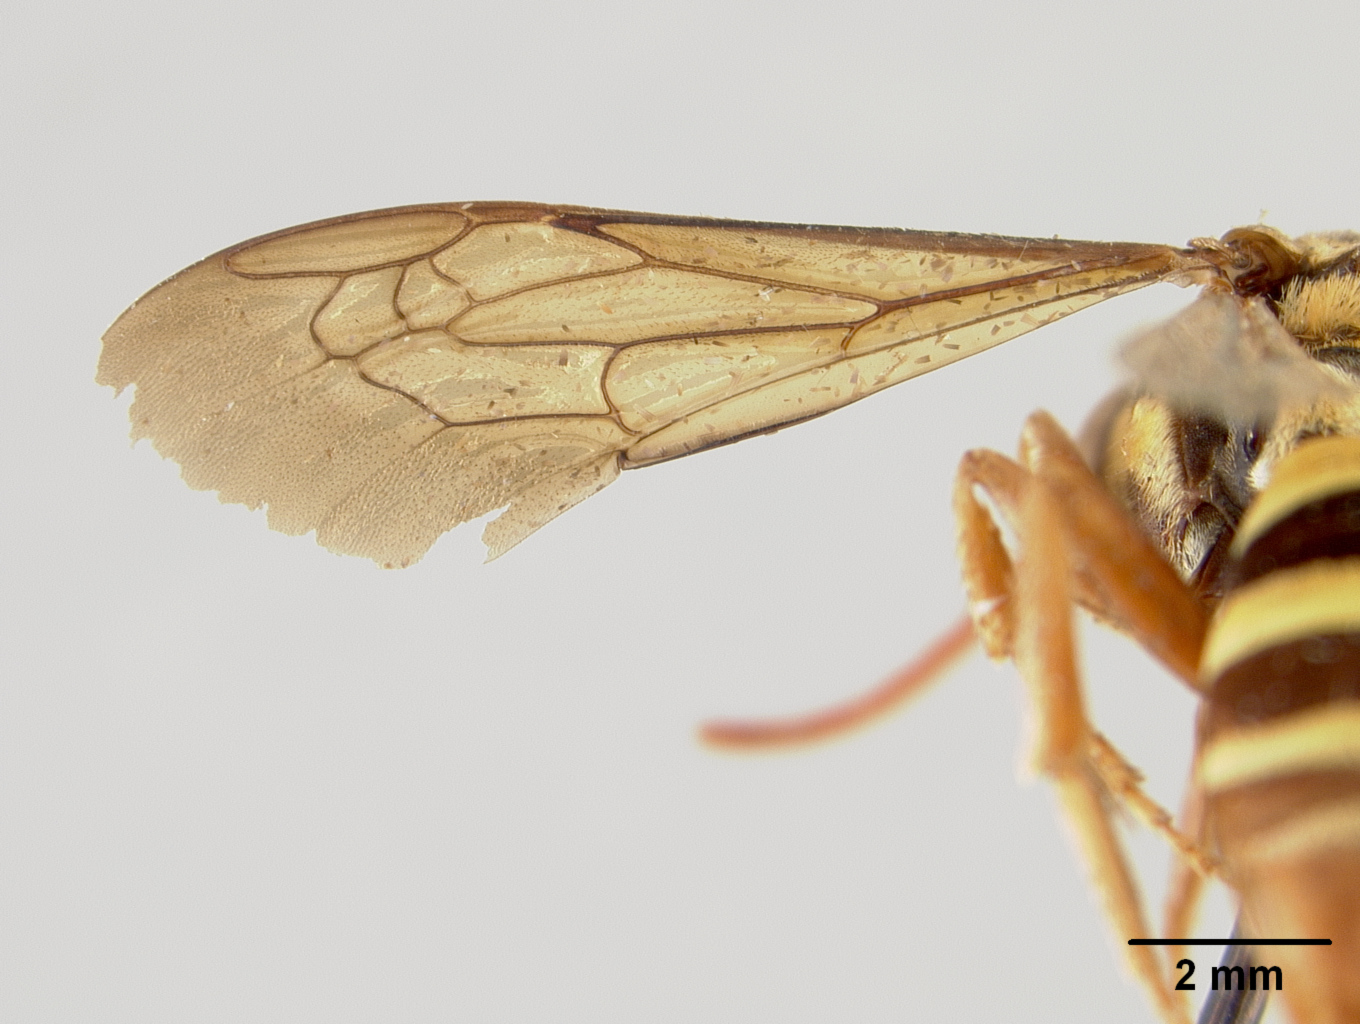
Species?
Triepeolus wilsoni
